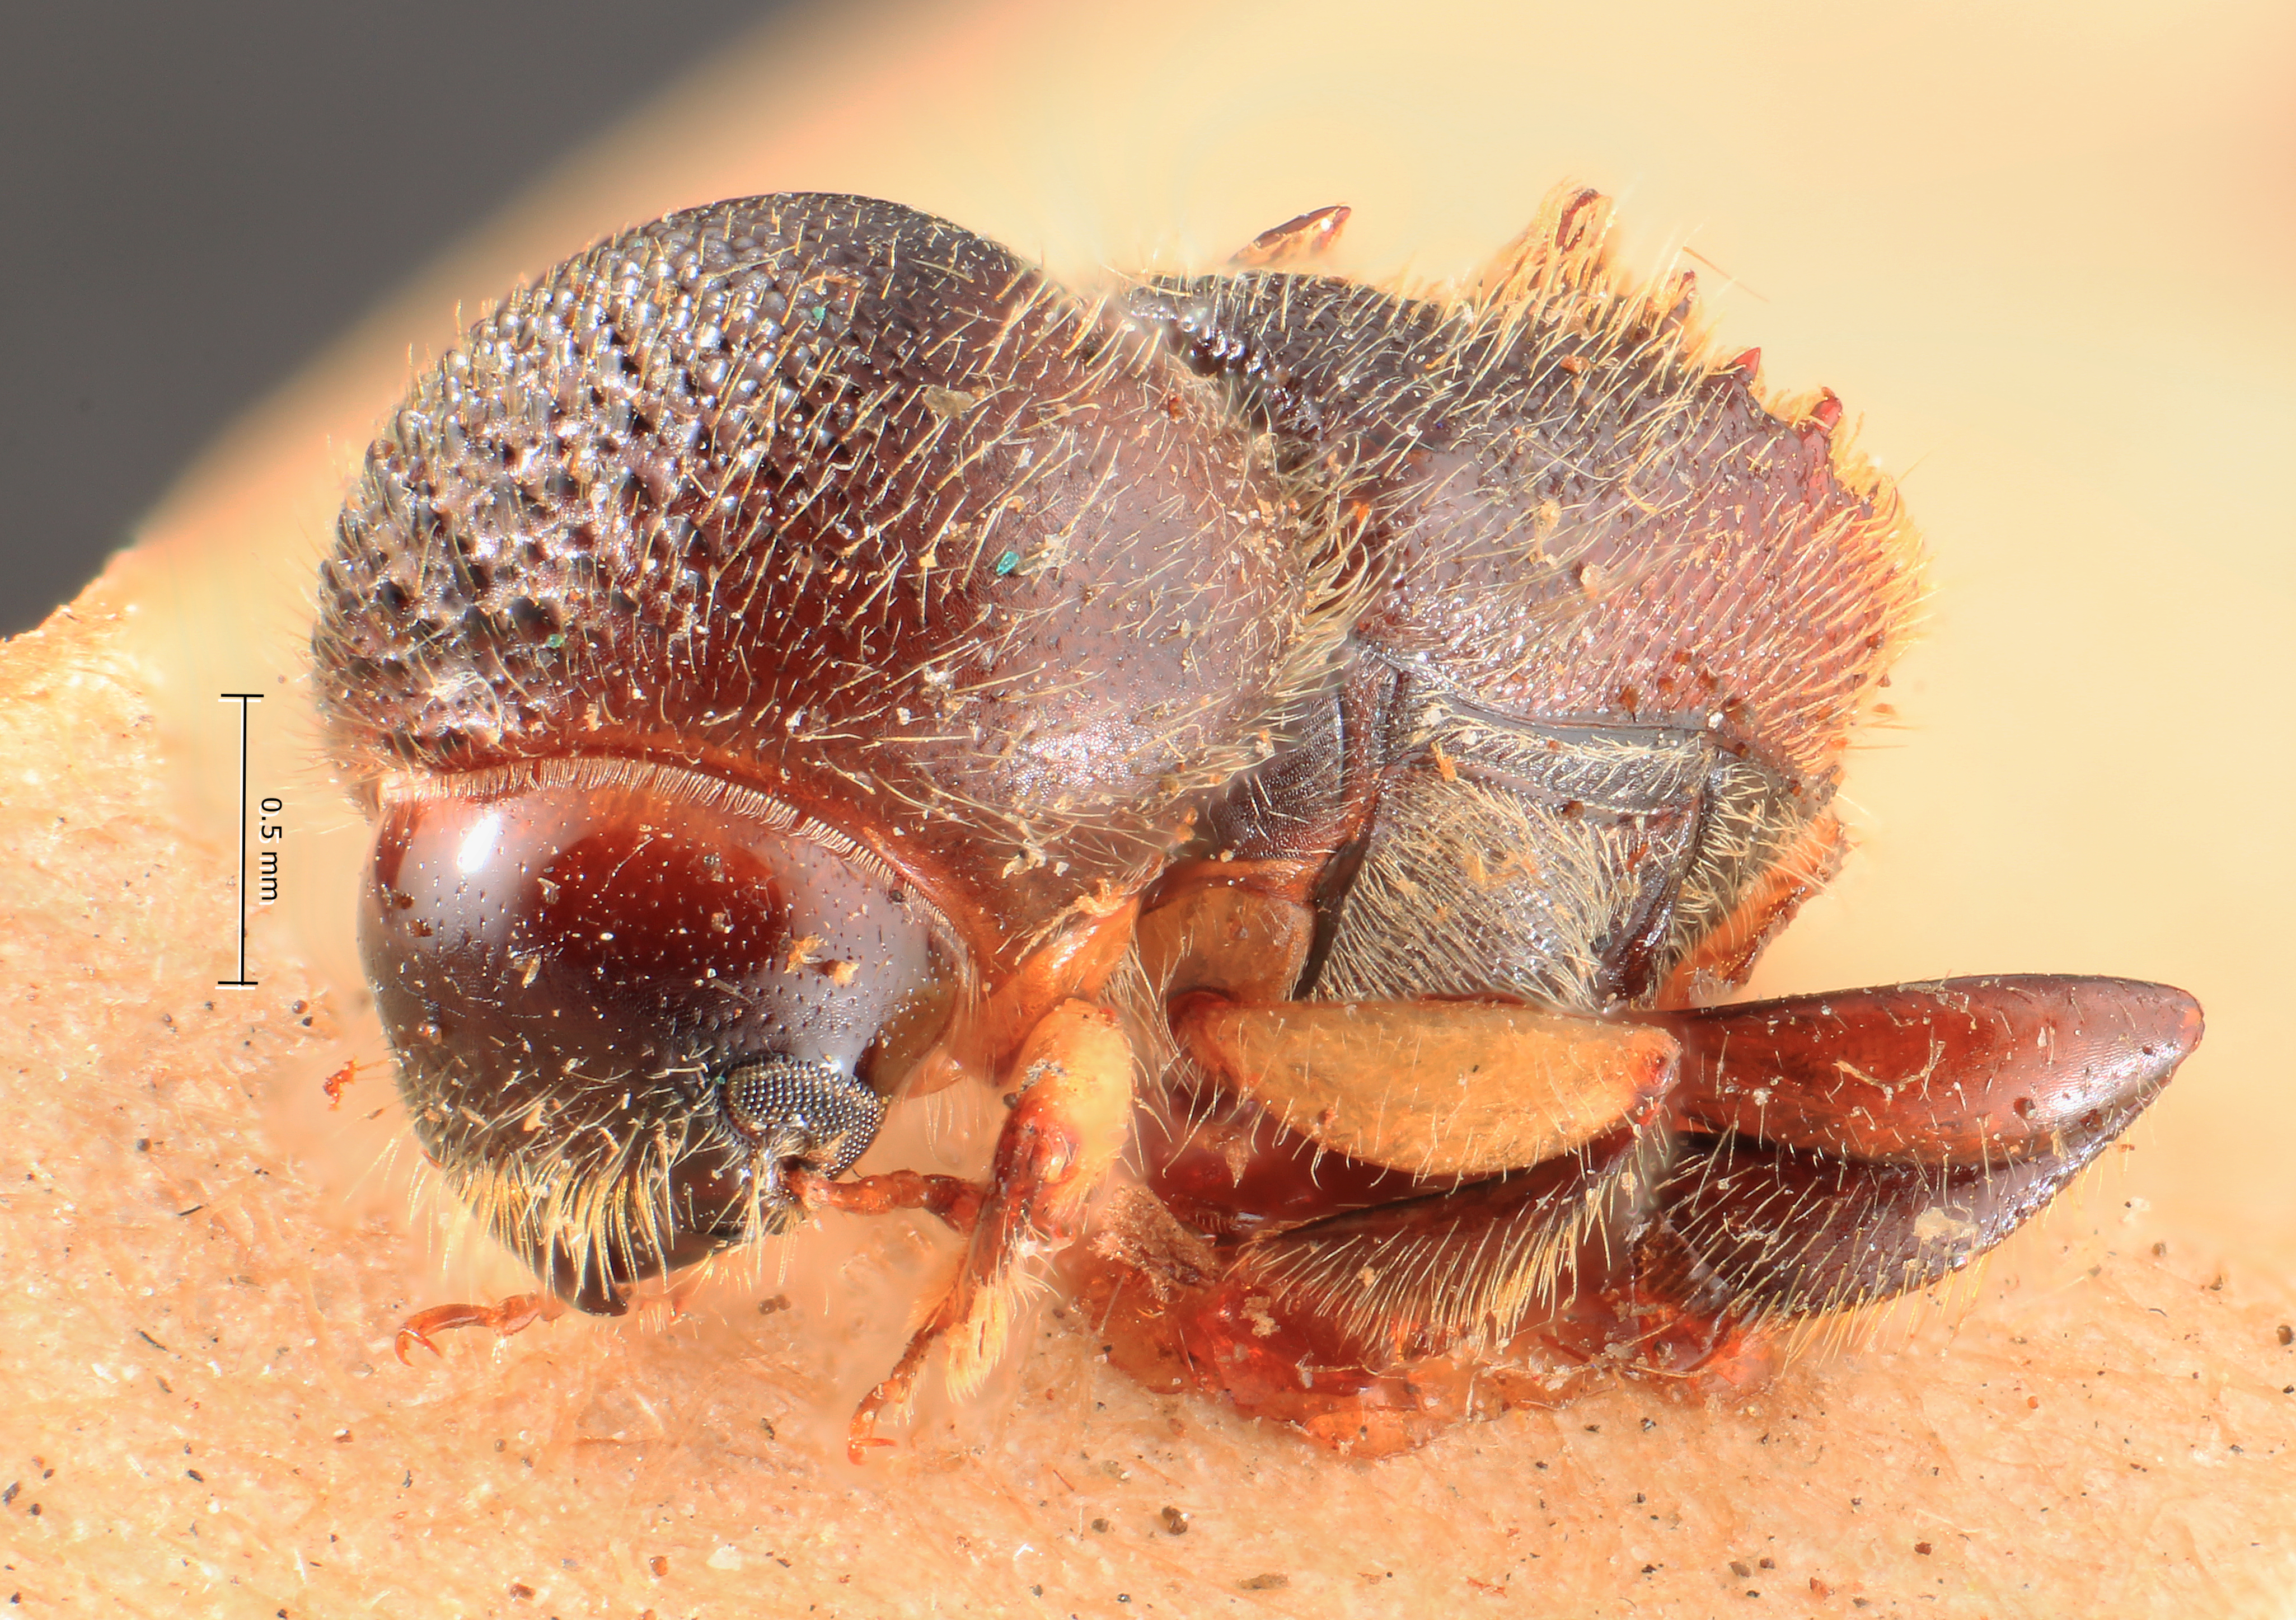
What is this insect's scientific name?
Xyleborus squamulosus
